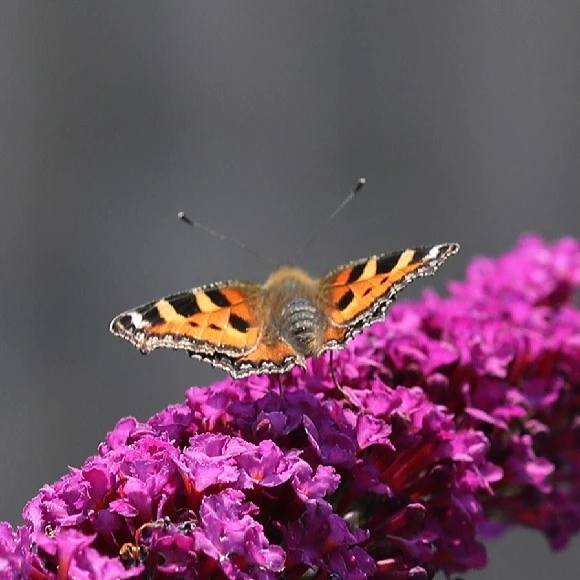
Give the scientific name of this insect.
Aglais urticae
